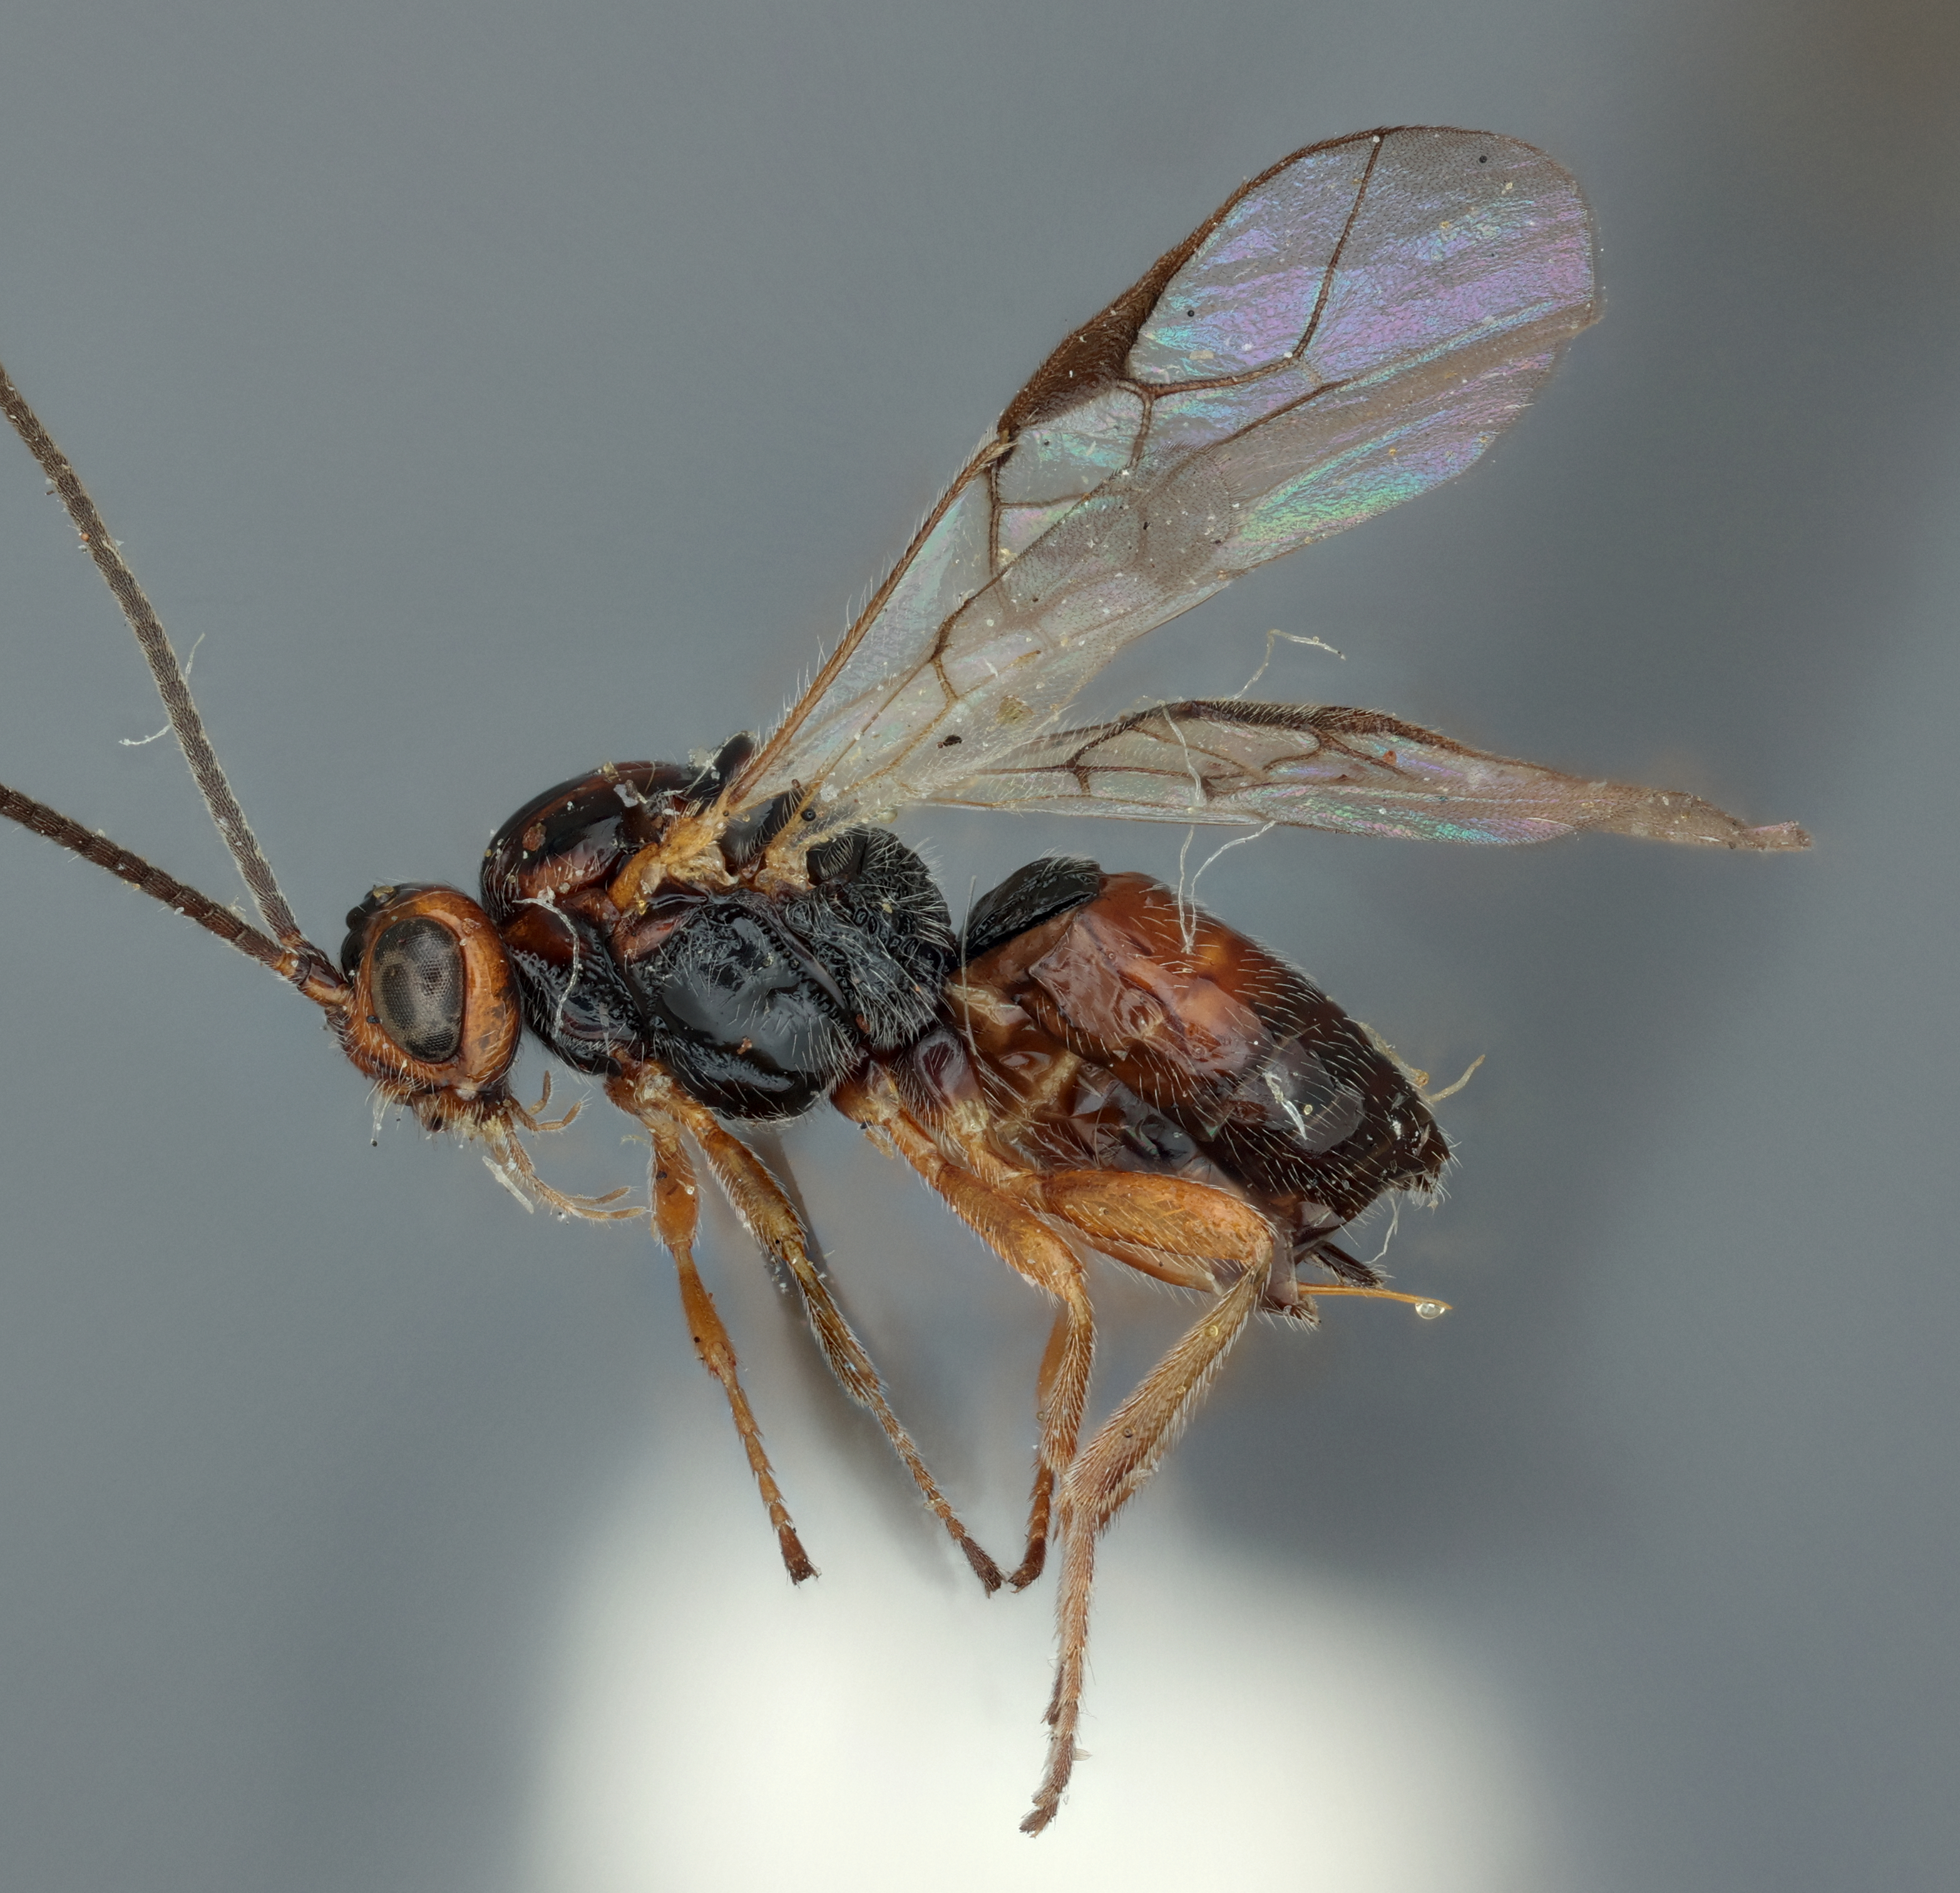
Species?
Opius middlekauffi
